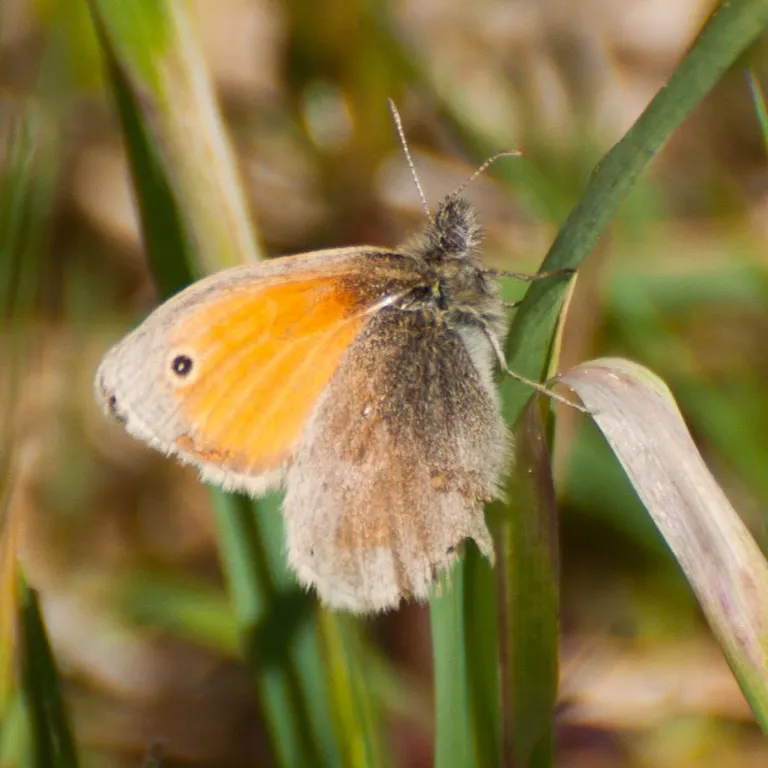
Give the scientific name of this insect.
Coenonympha pamphilus
